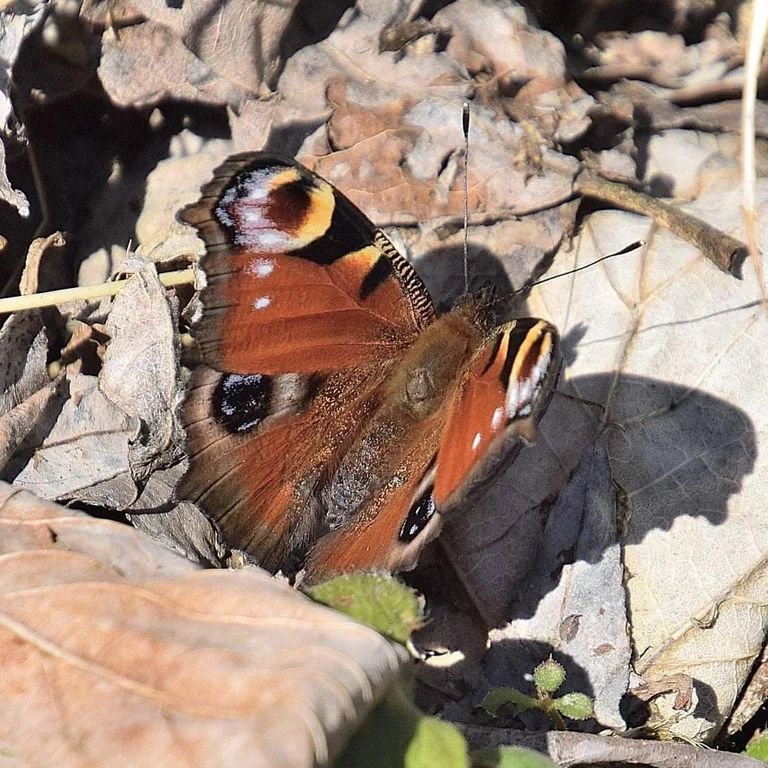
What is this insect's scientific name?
Aglais io
